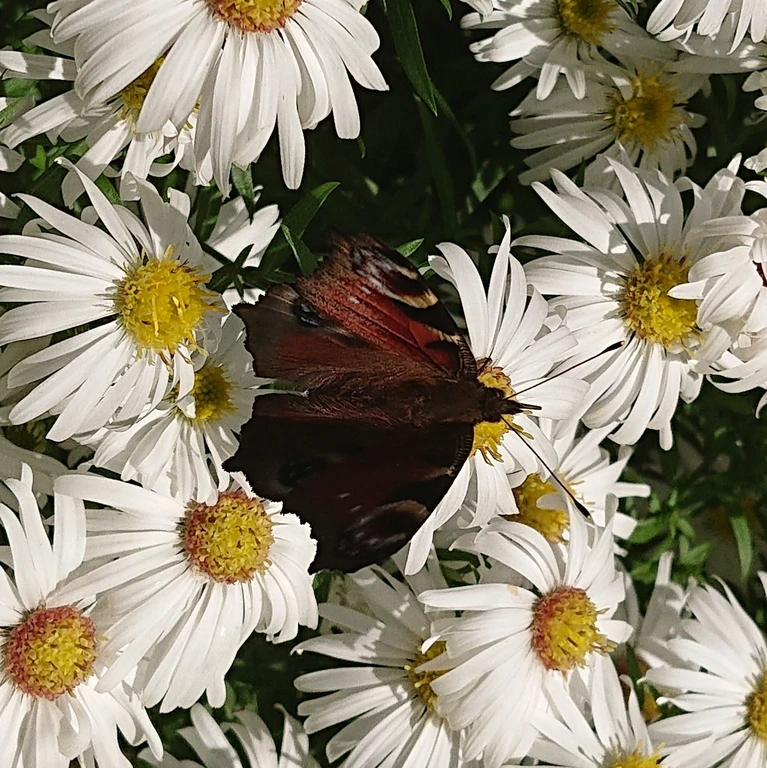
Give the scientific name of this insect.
Aglais io
